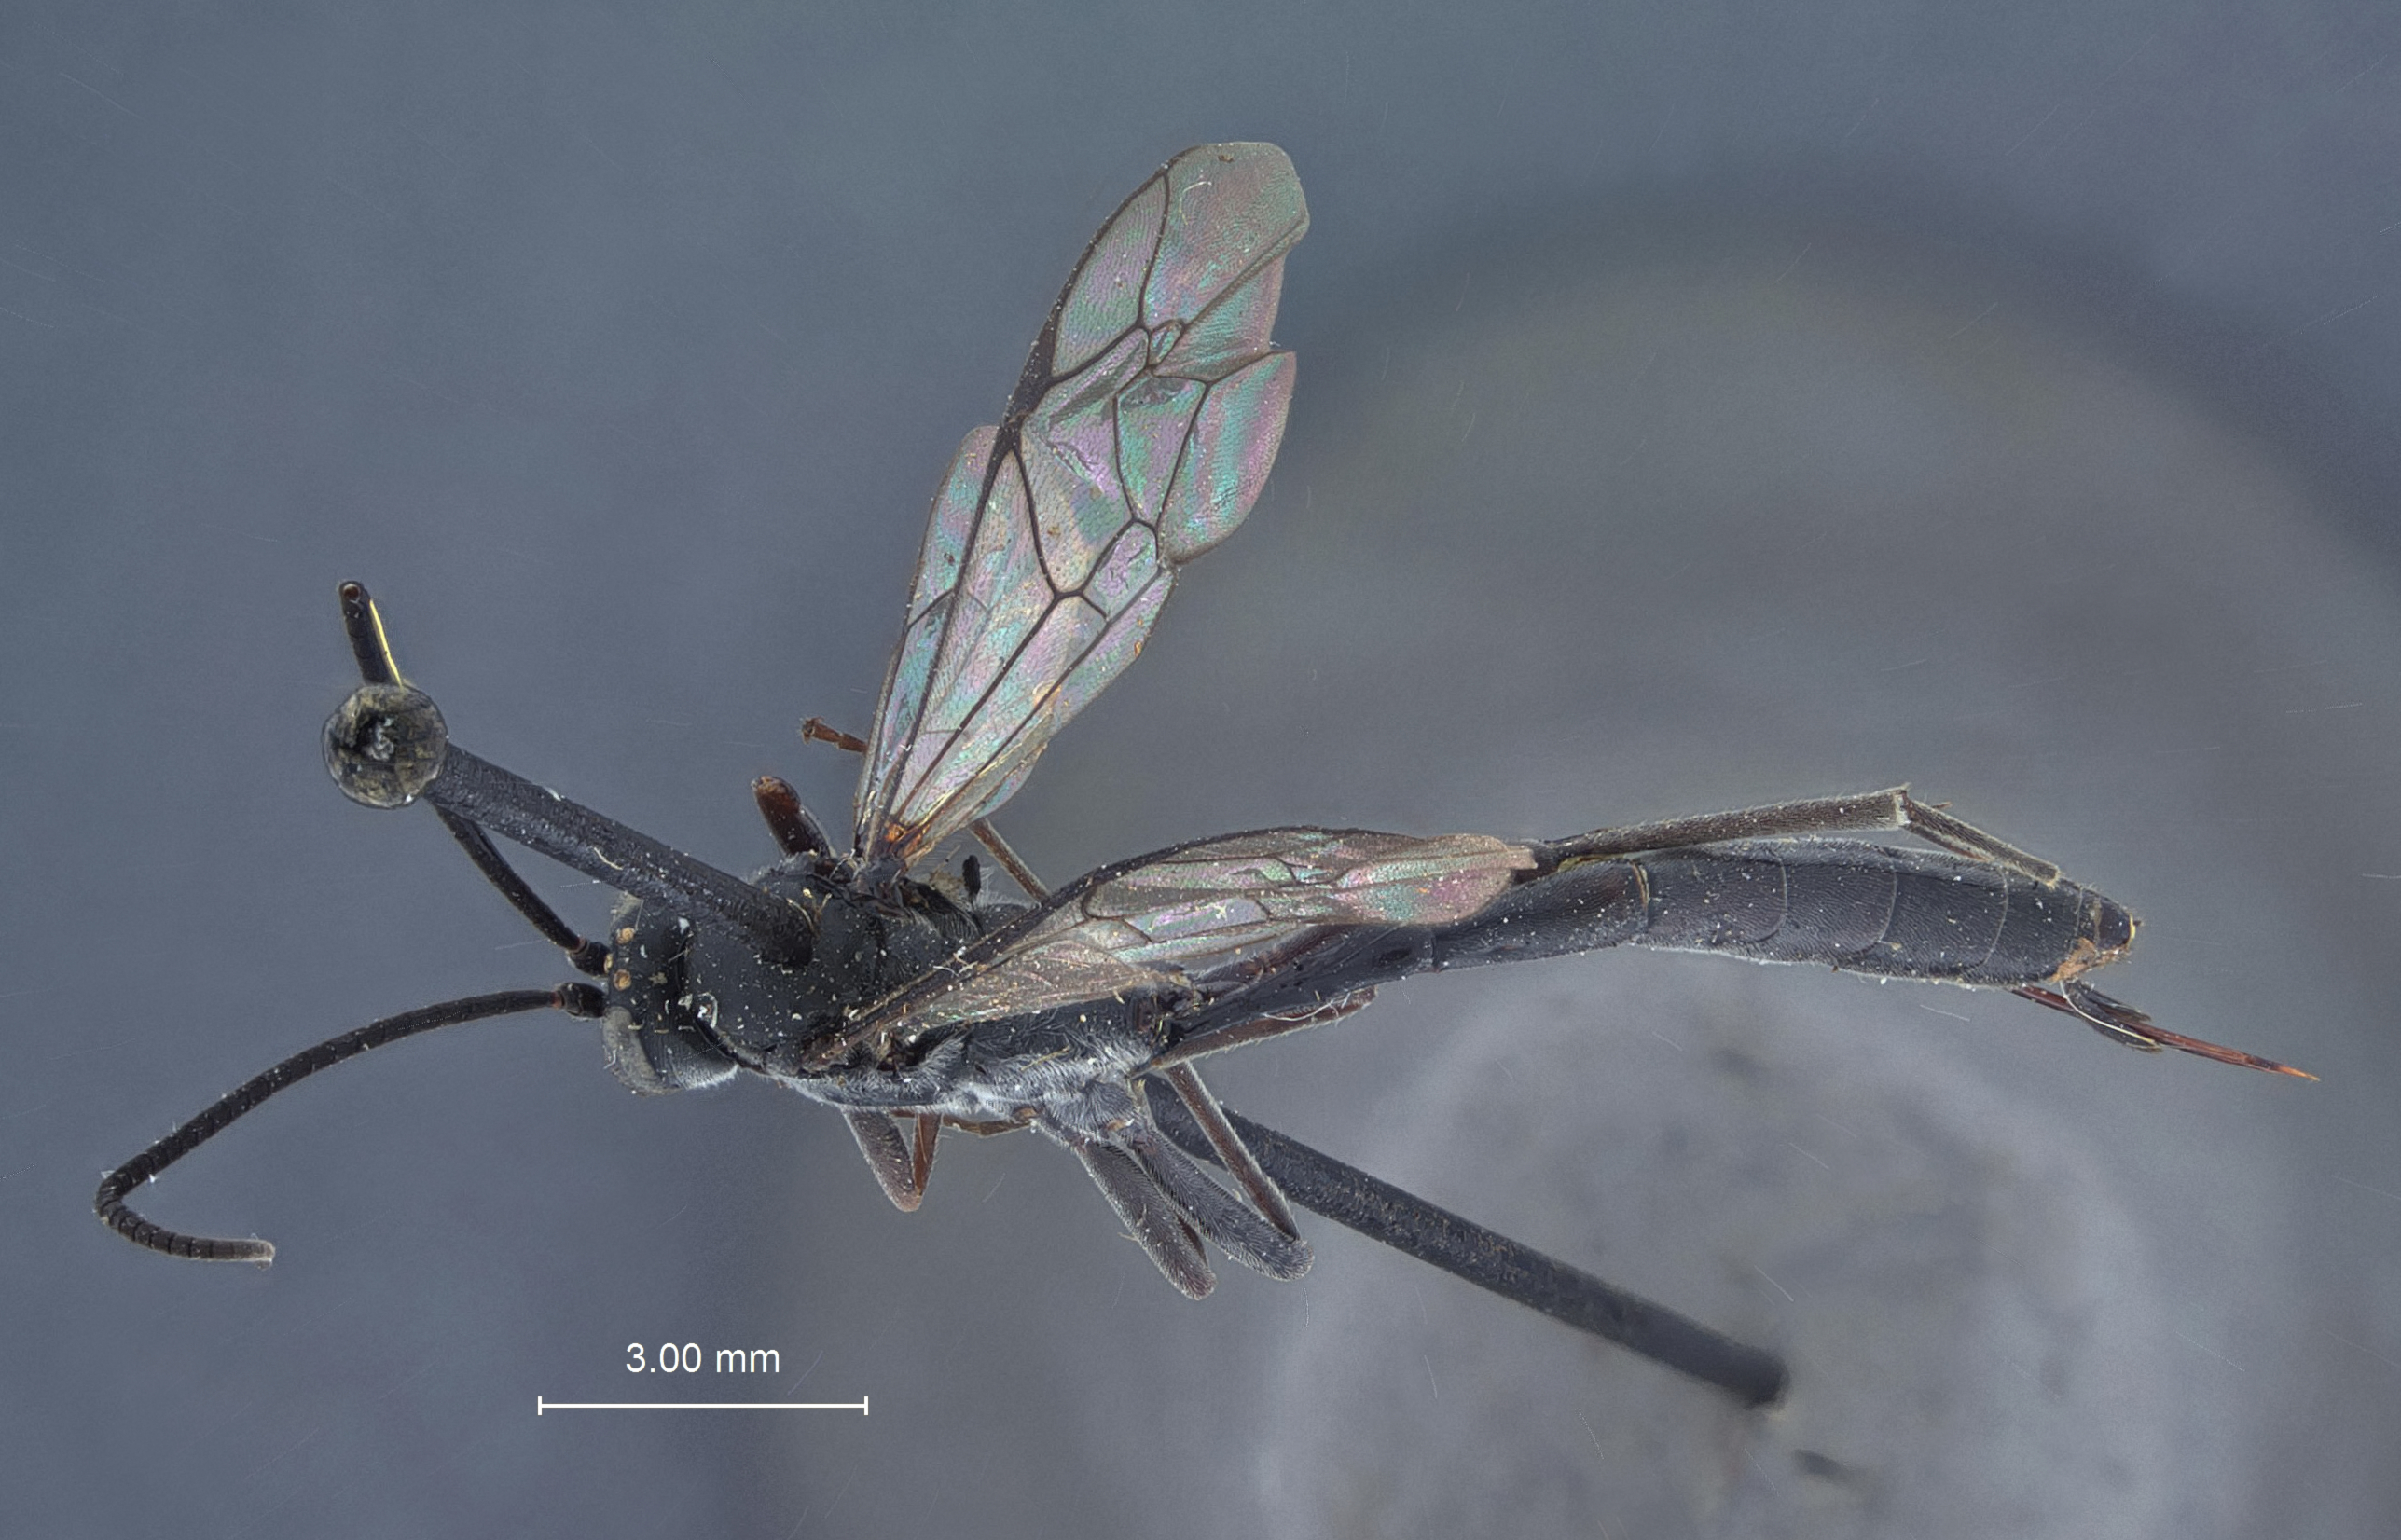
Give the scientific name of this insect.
Anisitsia nigerrima
